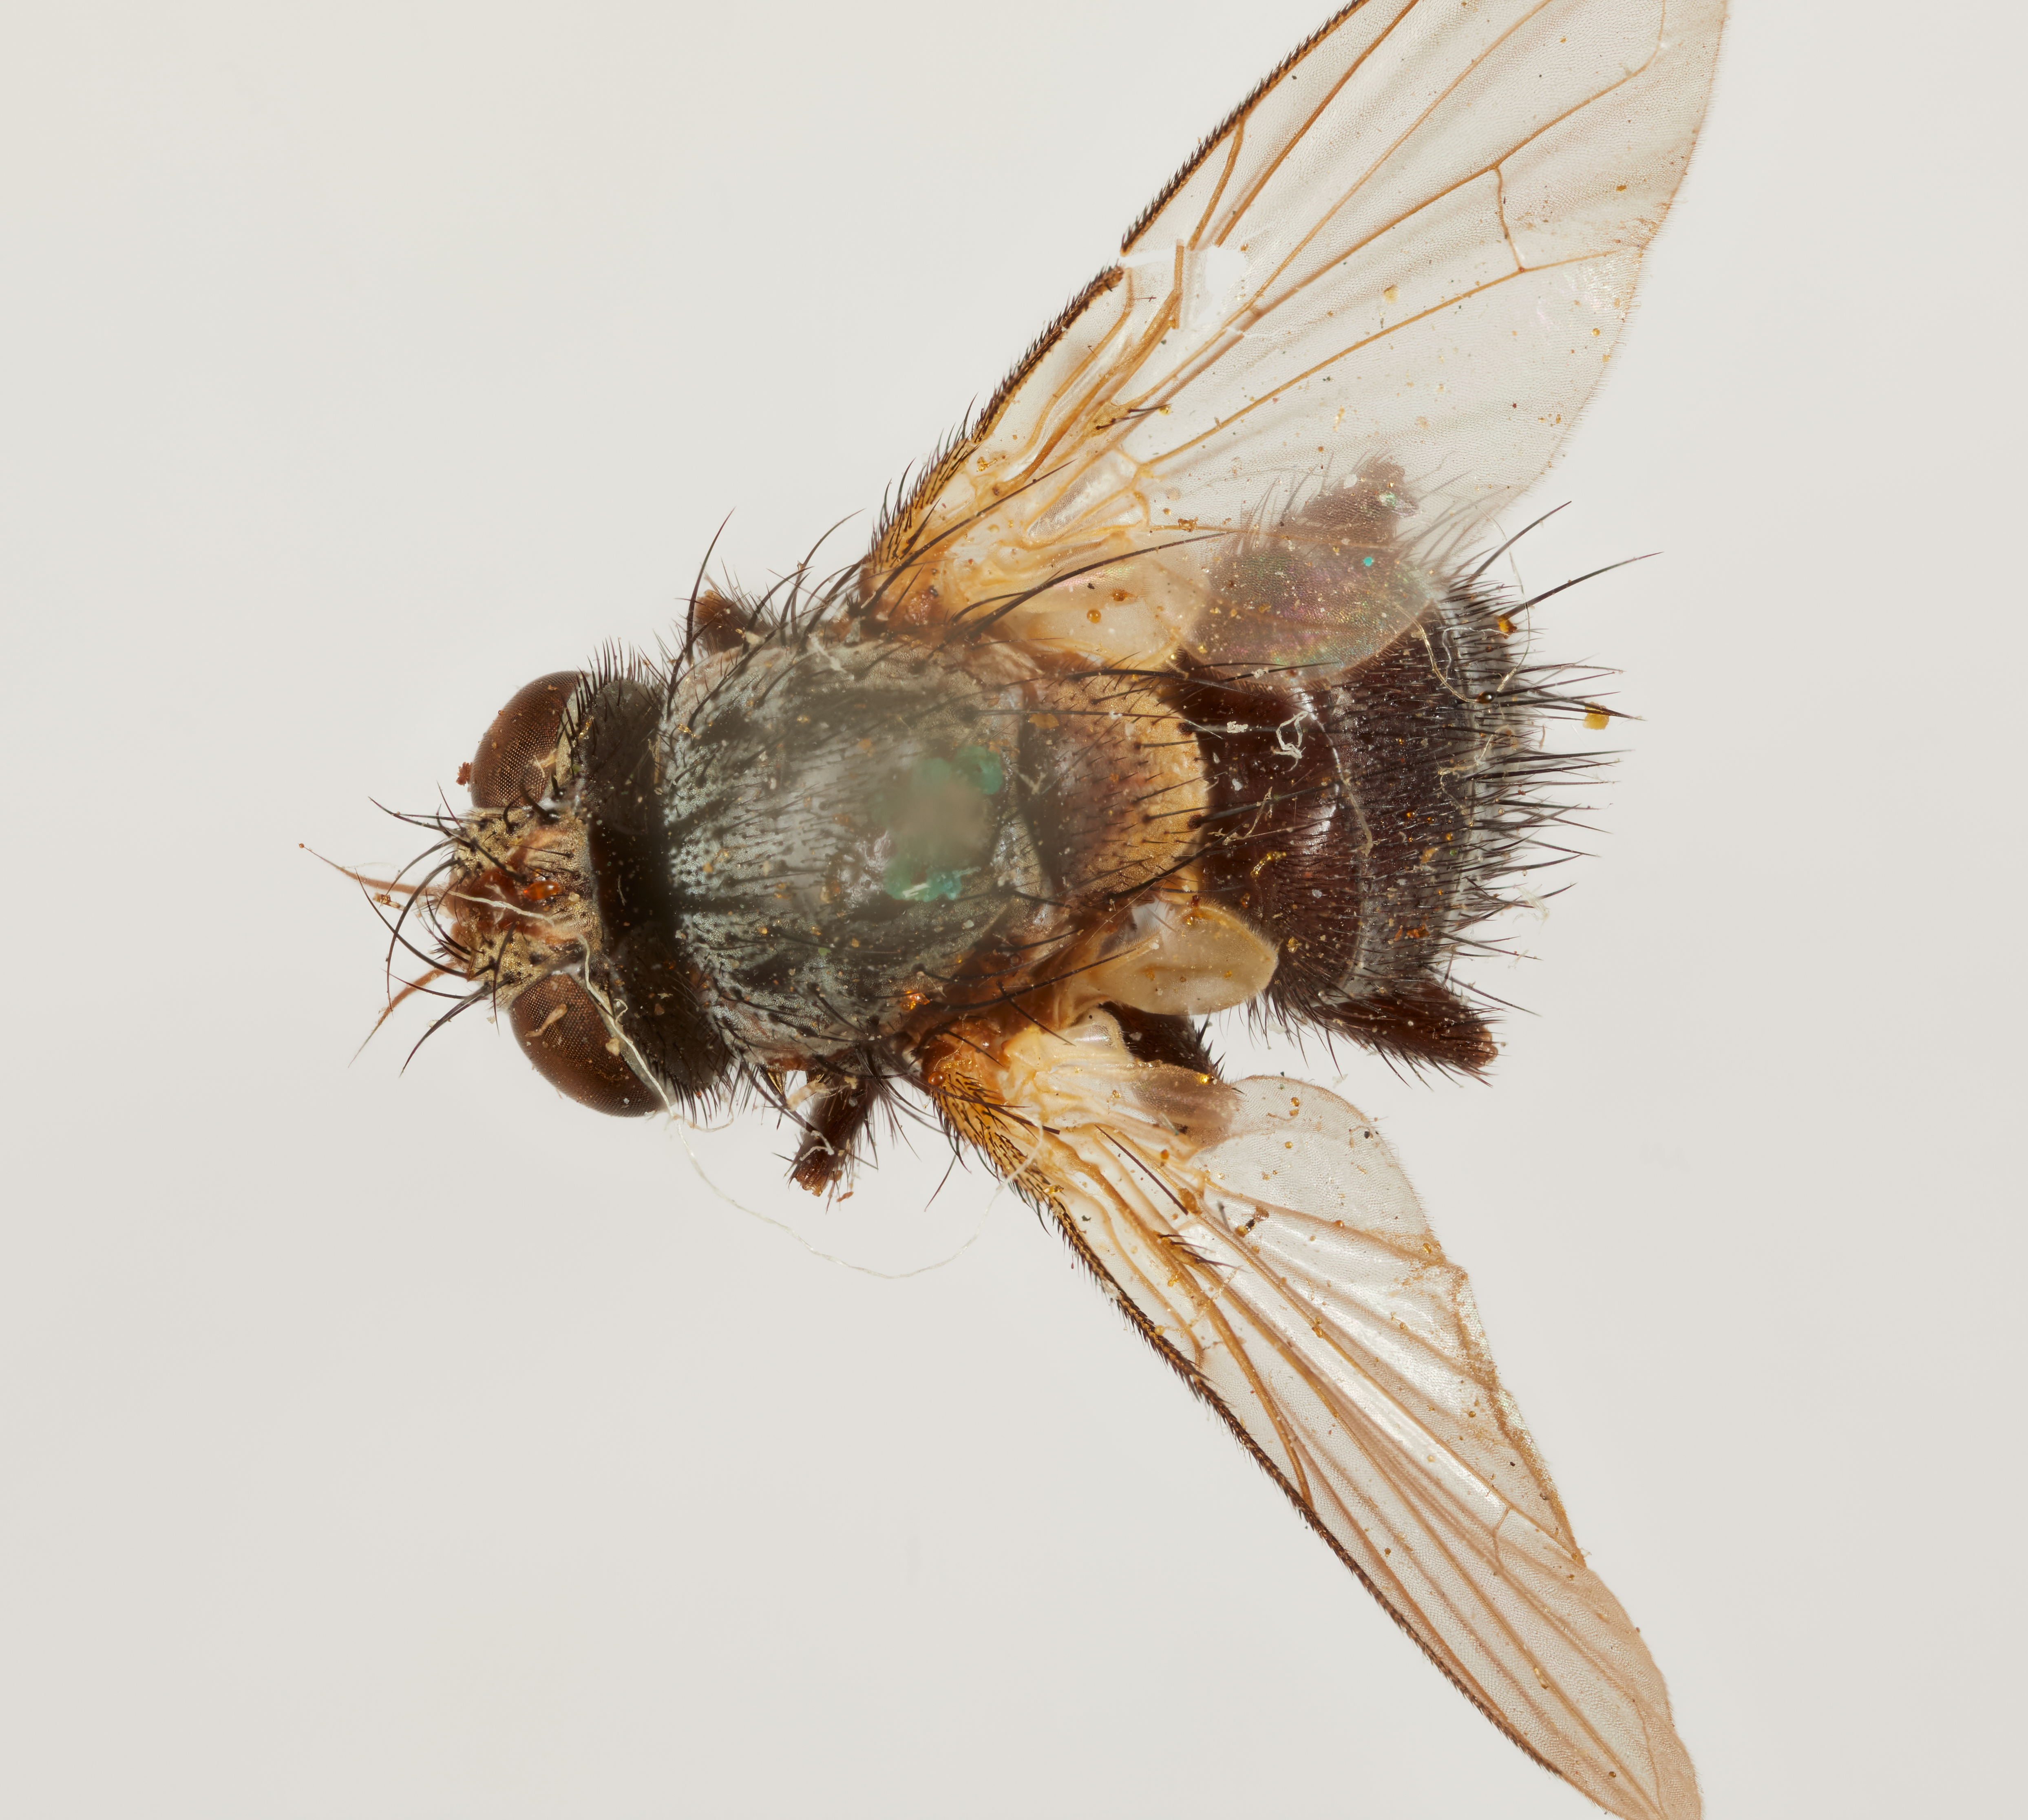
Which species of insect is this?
Discochaeta muscaria
